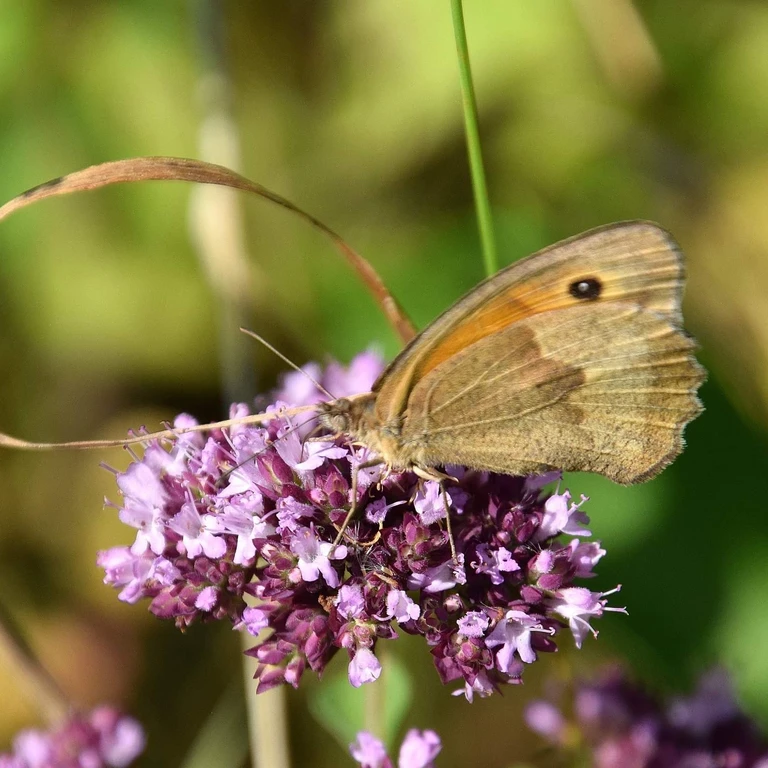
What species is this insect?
Maniola jurtina
